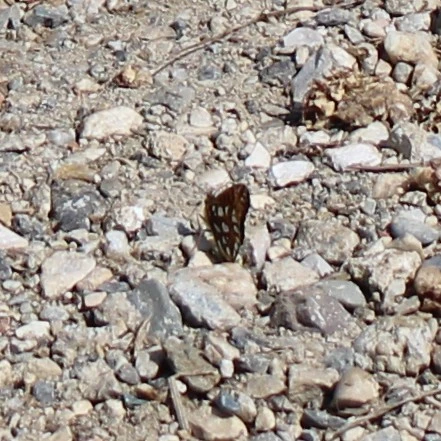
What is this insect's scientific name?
Issoria lathonia
